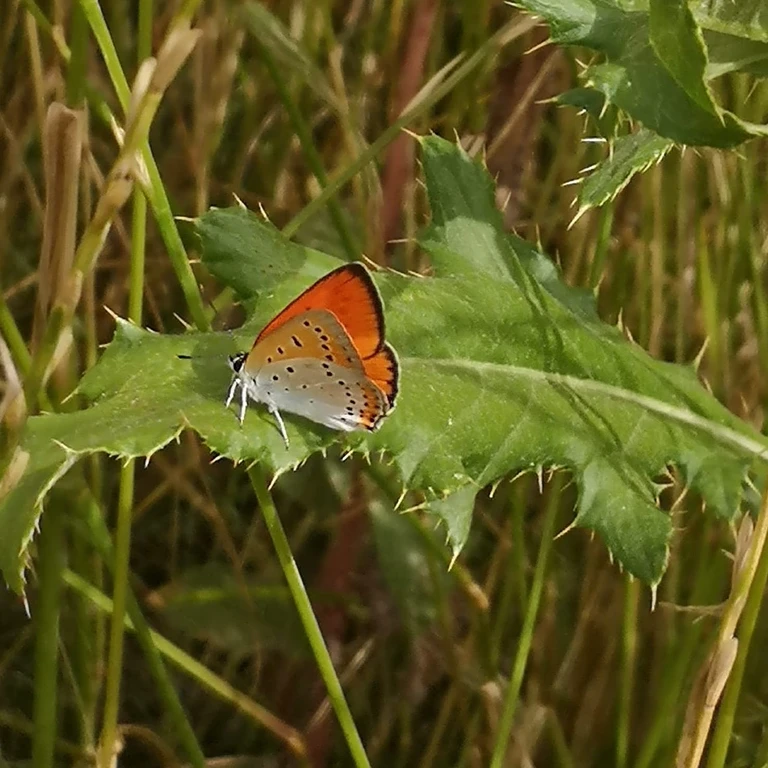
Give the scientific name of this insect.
Lycaena dispar
